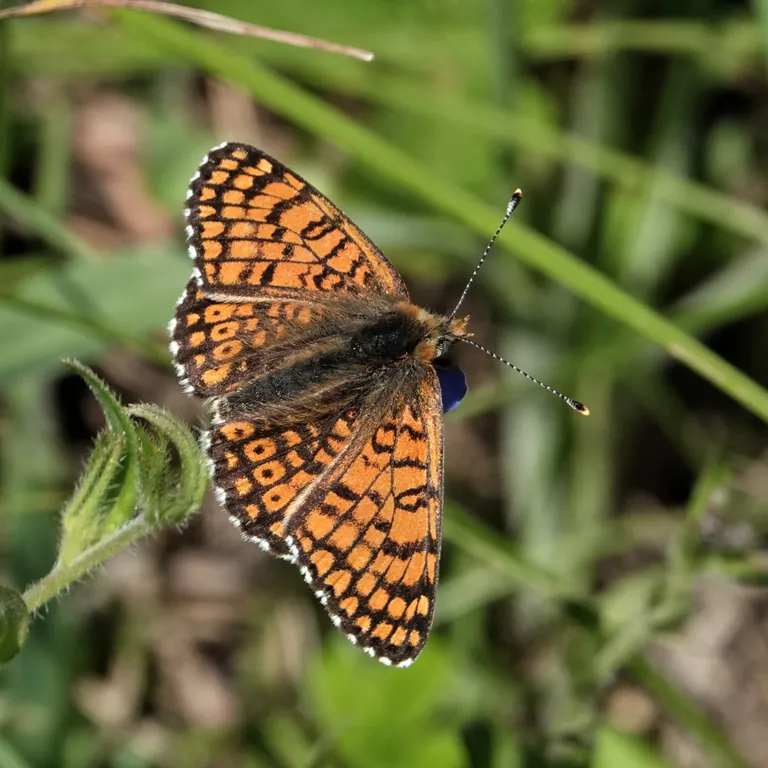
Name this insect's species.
Melitaea cinxia
